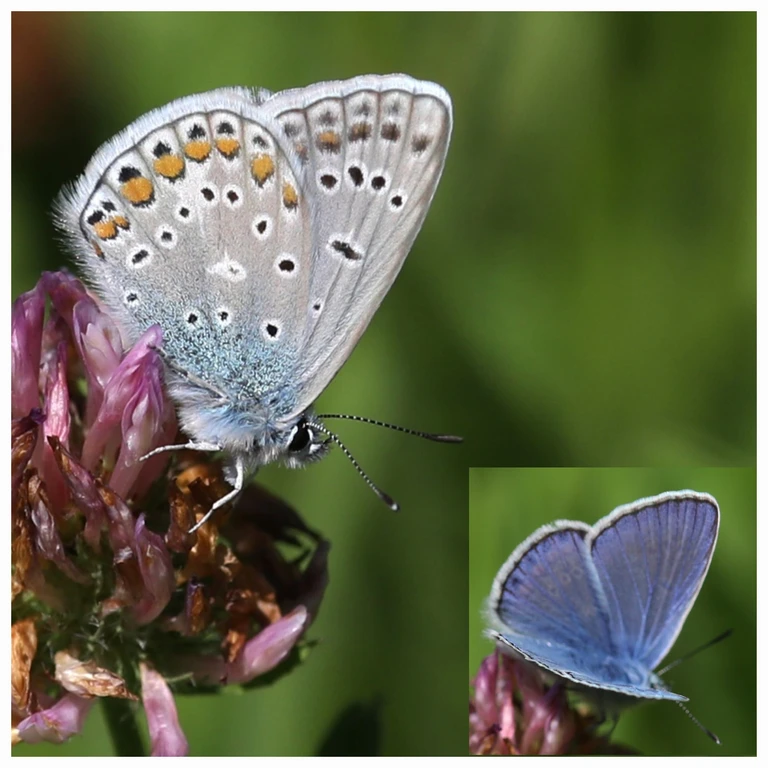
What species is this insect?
Polyommatus icarus
